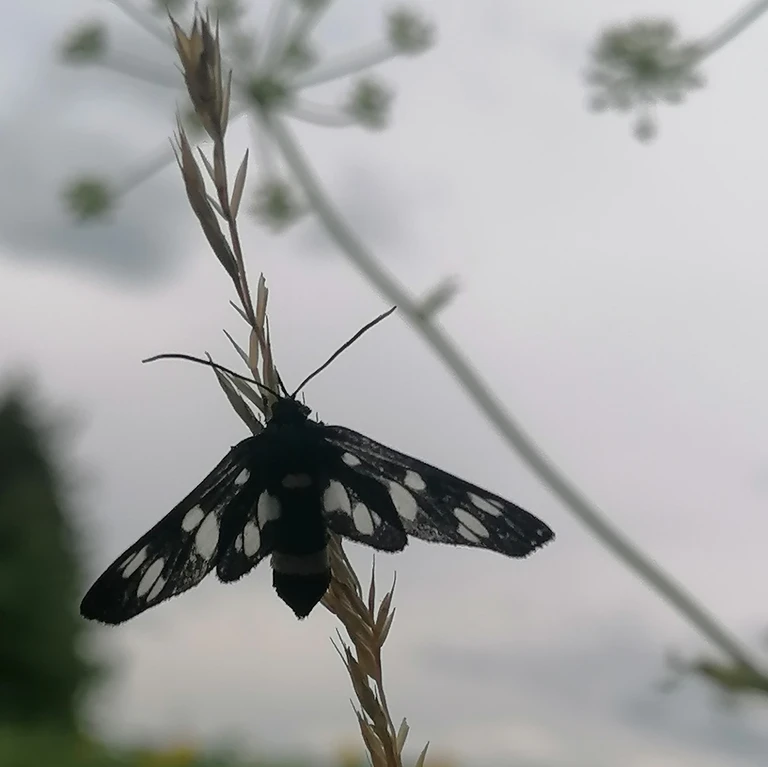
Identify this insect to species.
Amata phegea
